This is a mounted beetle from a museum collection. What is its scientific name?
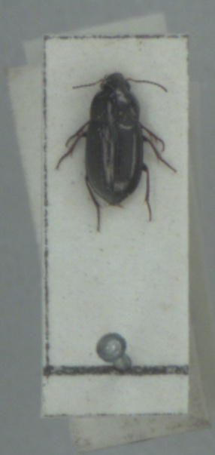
Amara tibialis
